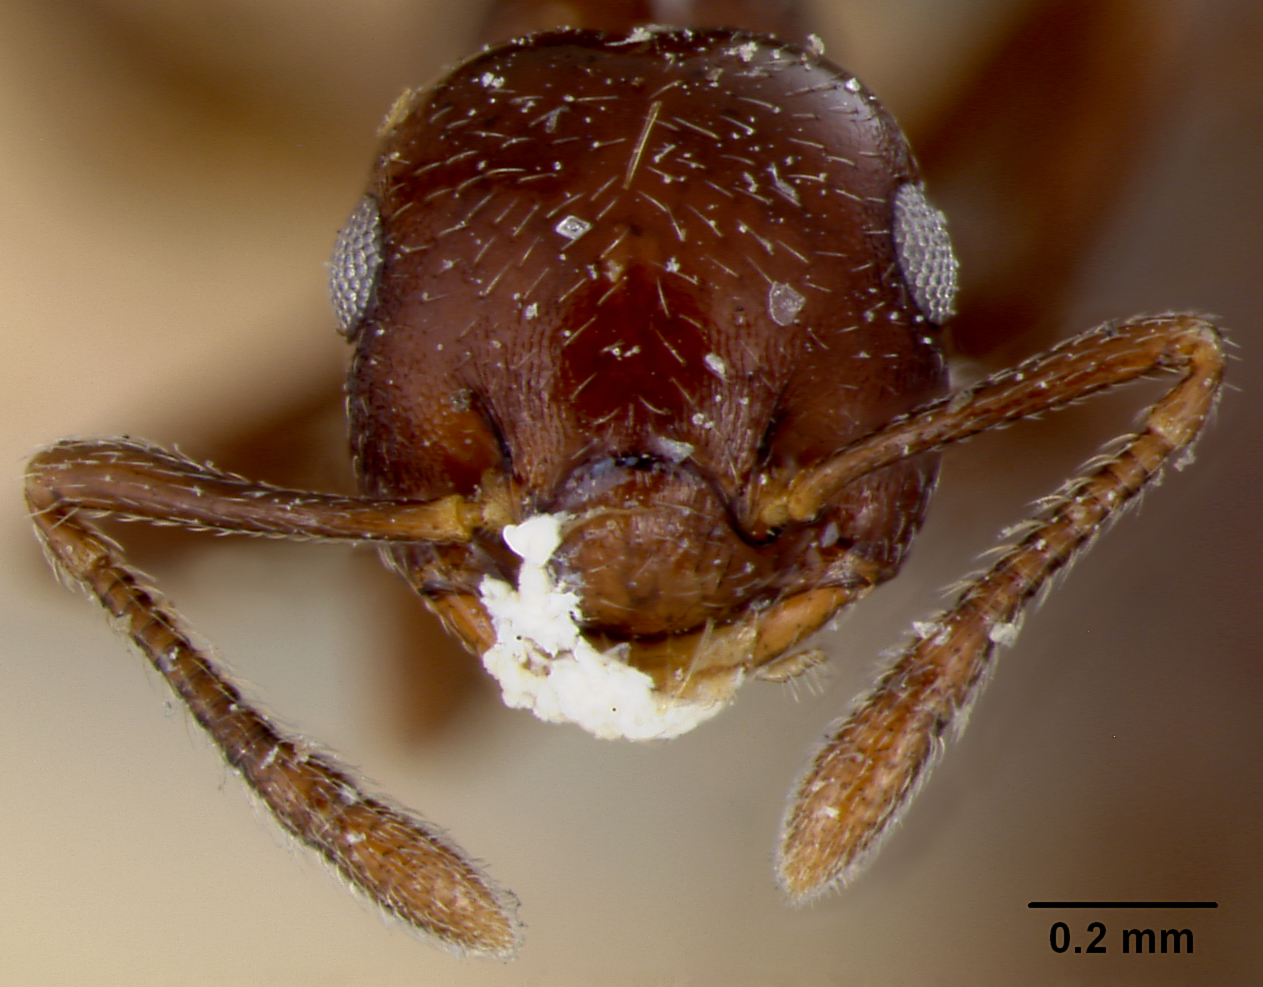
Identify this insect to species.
Crematogaster distans
